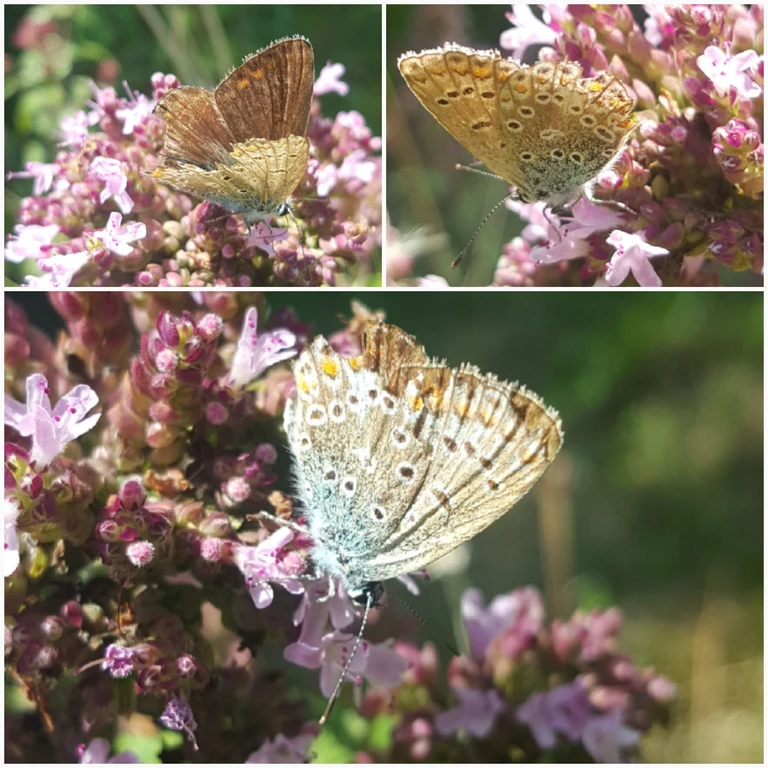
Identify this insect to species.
Polyommatus icarus
